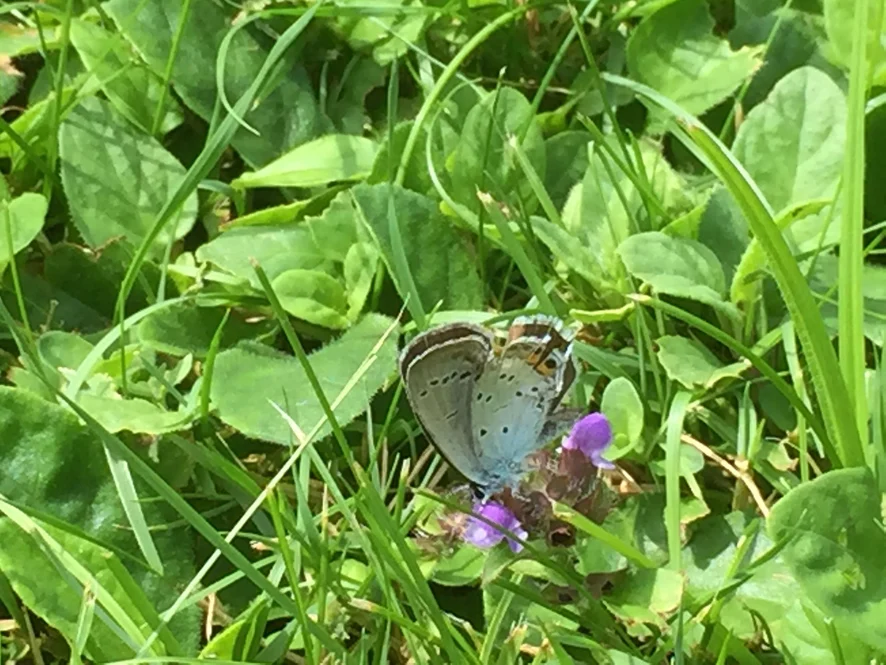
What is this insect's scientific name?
Cupido argiades (also Elkalyce argiades)
